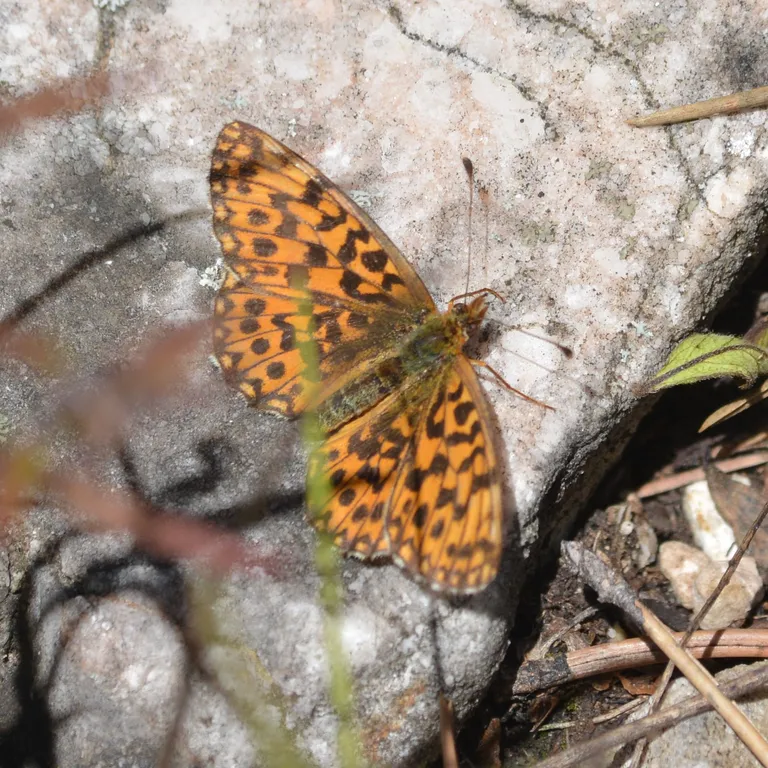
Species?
Boloria dia
